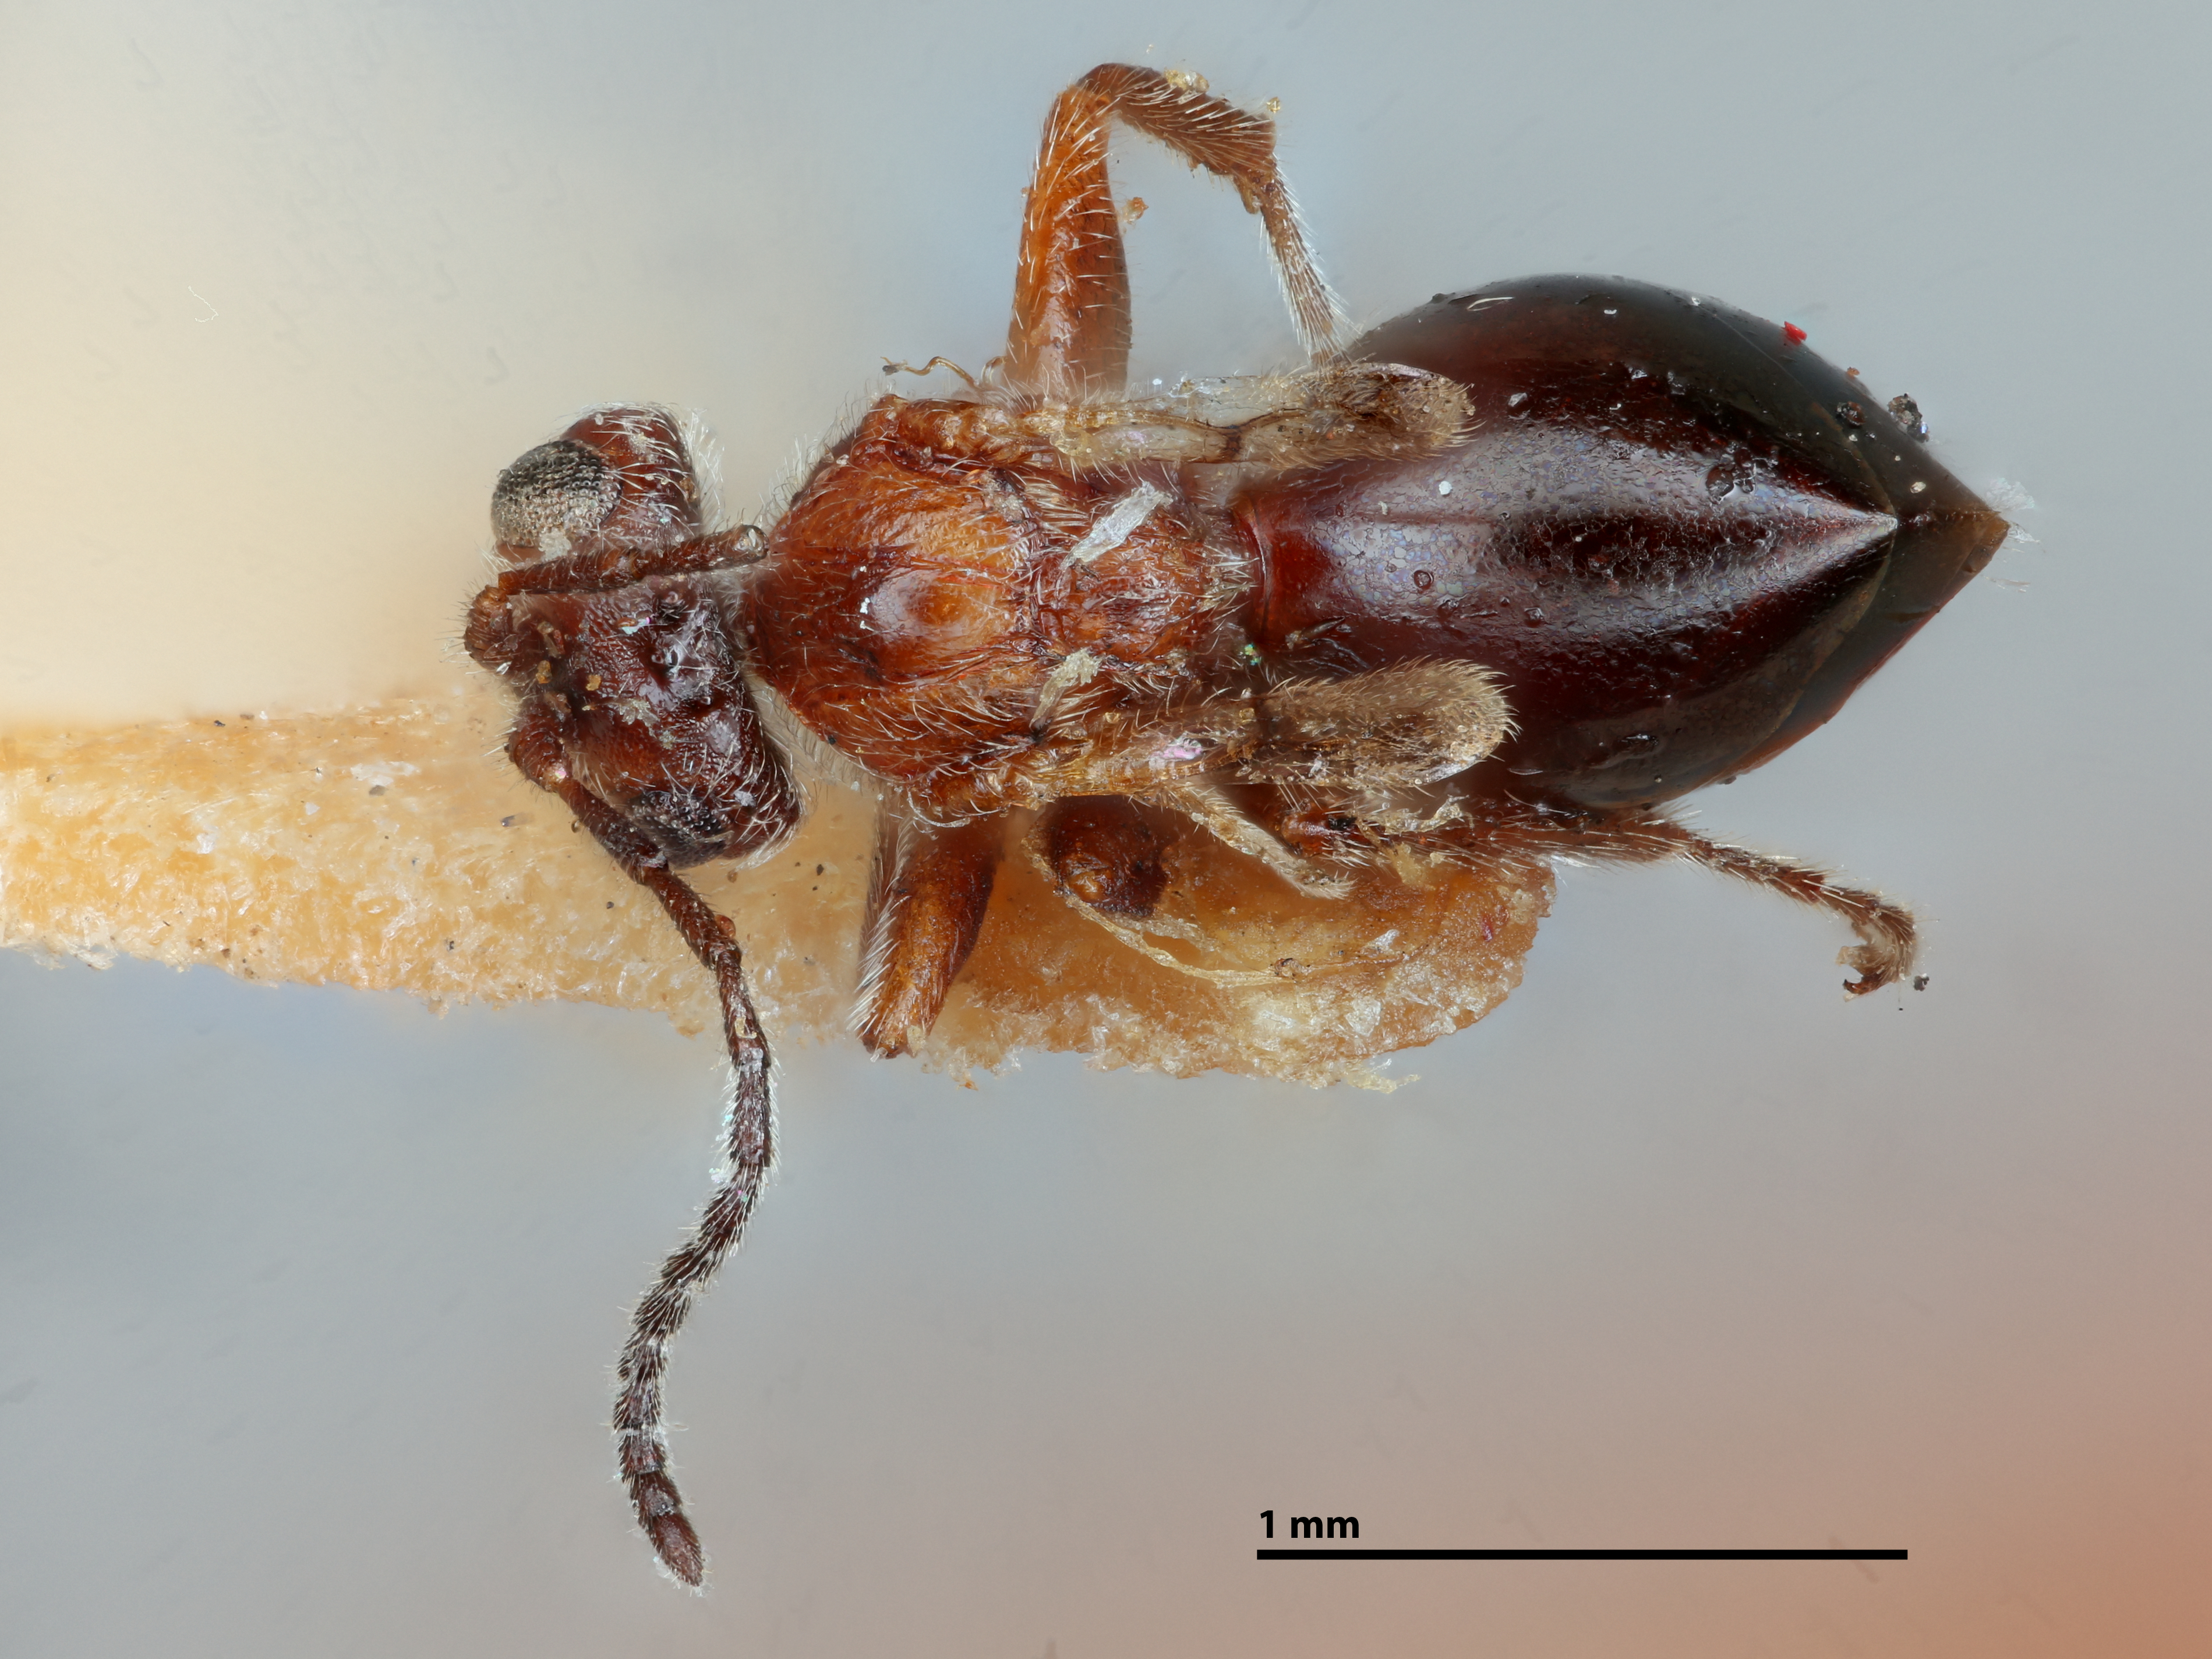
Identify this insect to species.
Xanthoteras teres
